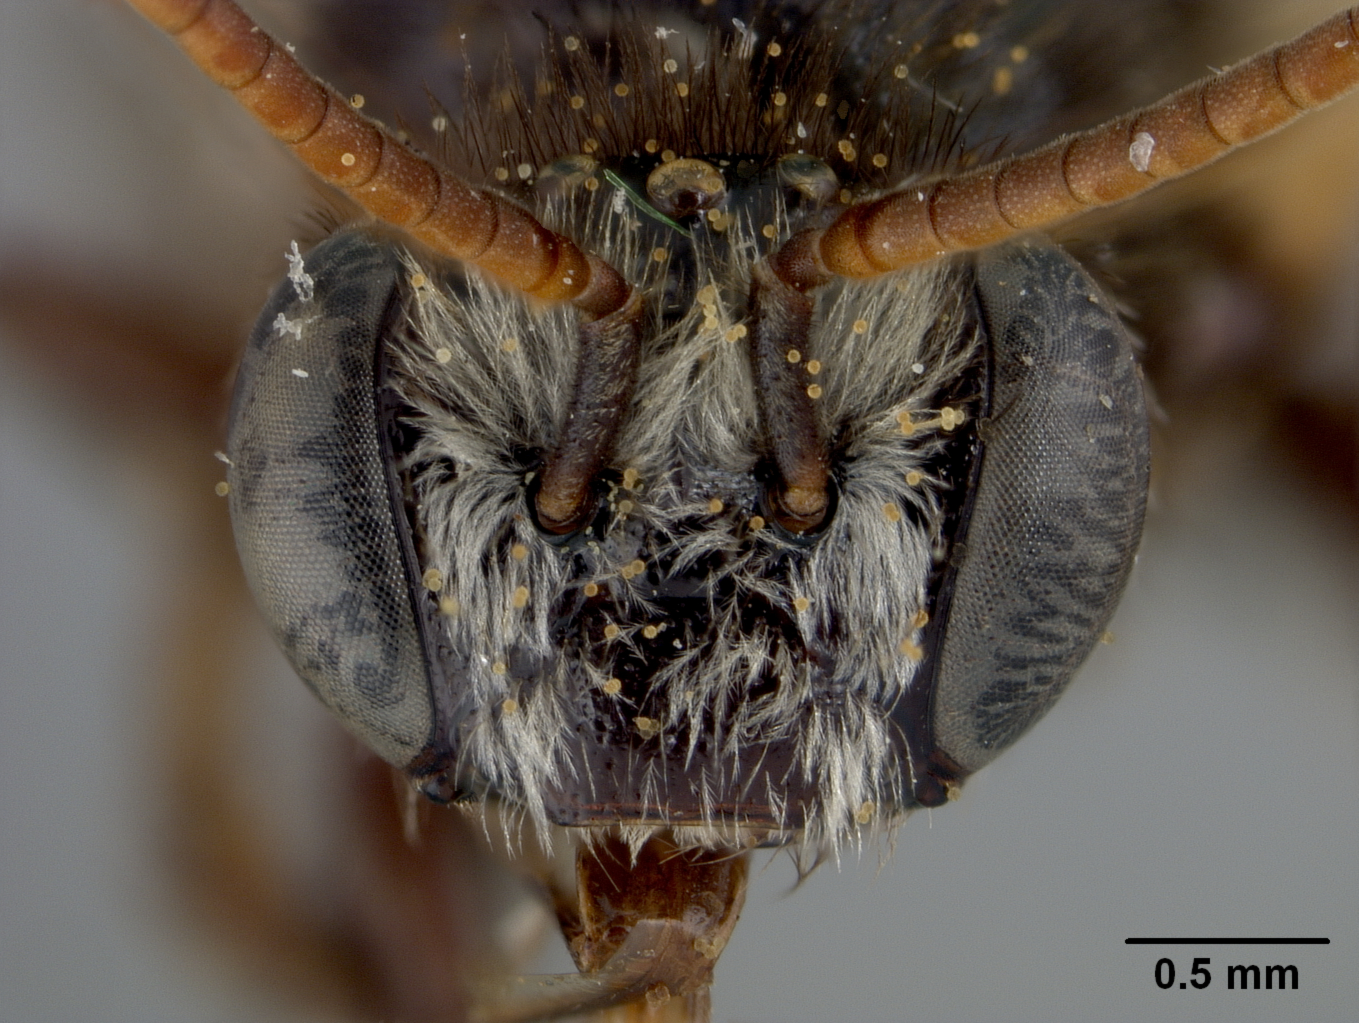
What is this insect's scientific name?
Exomalopsis callura
